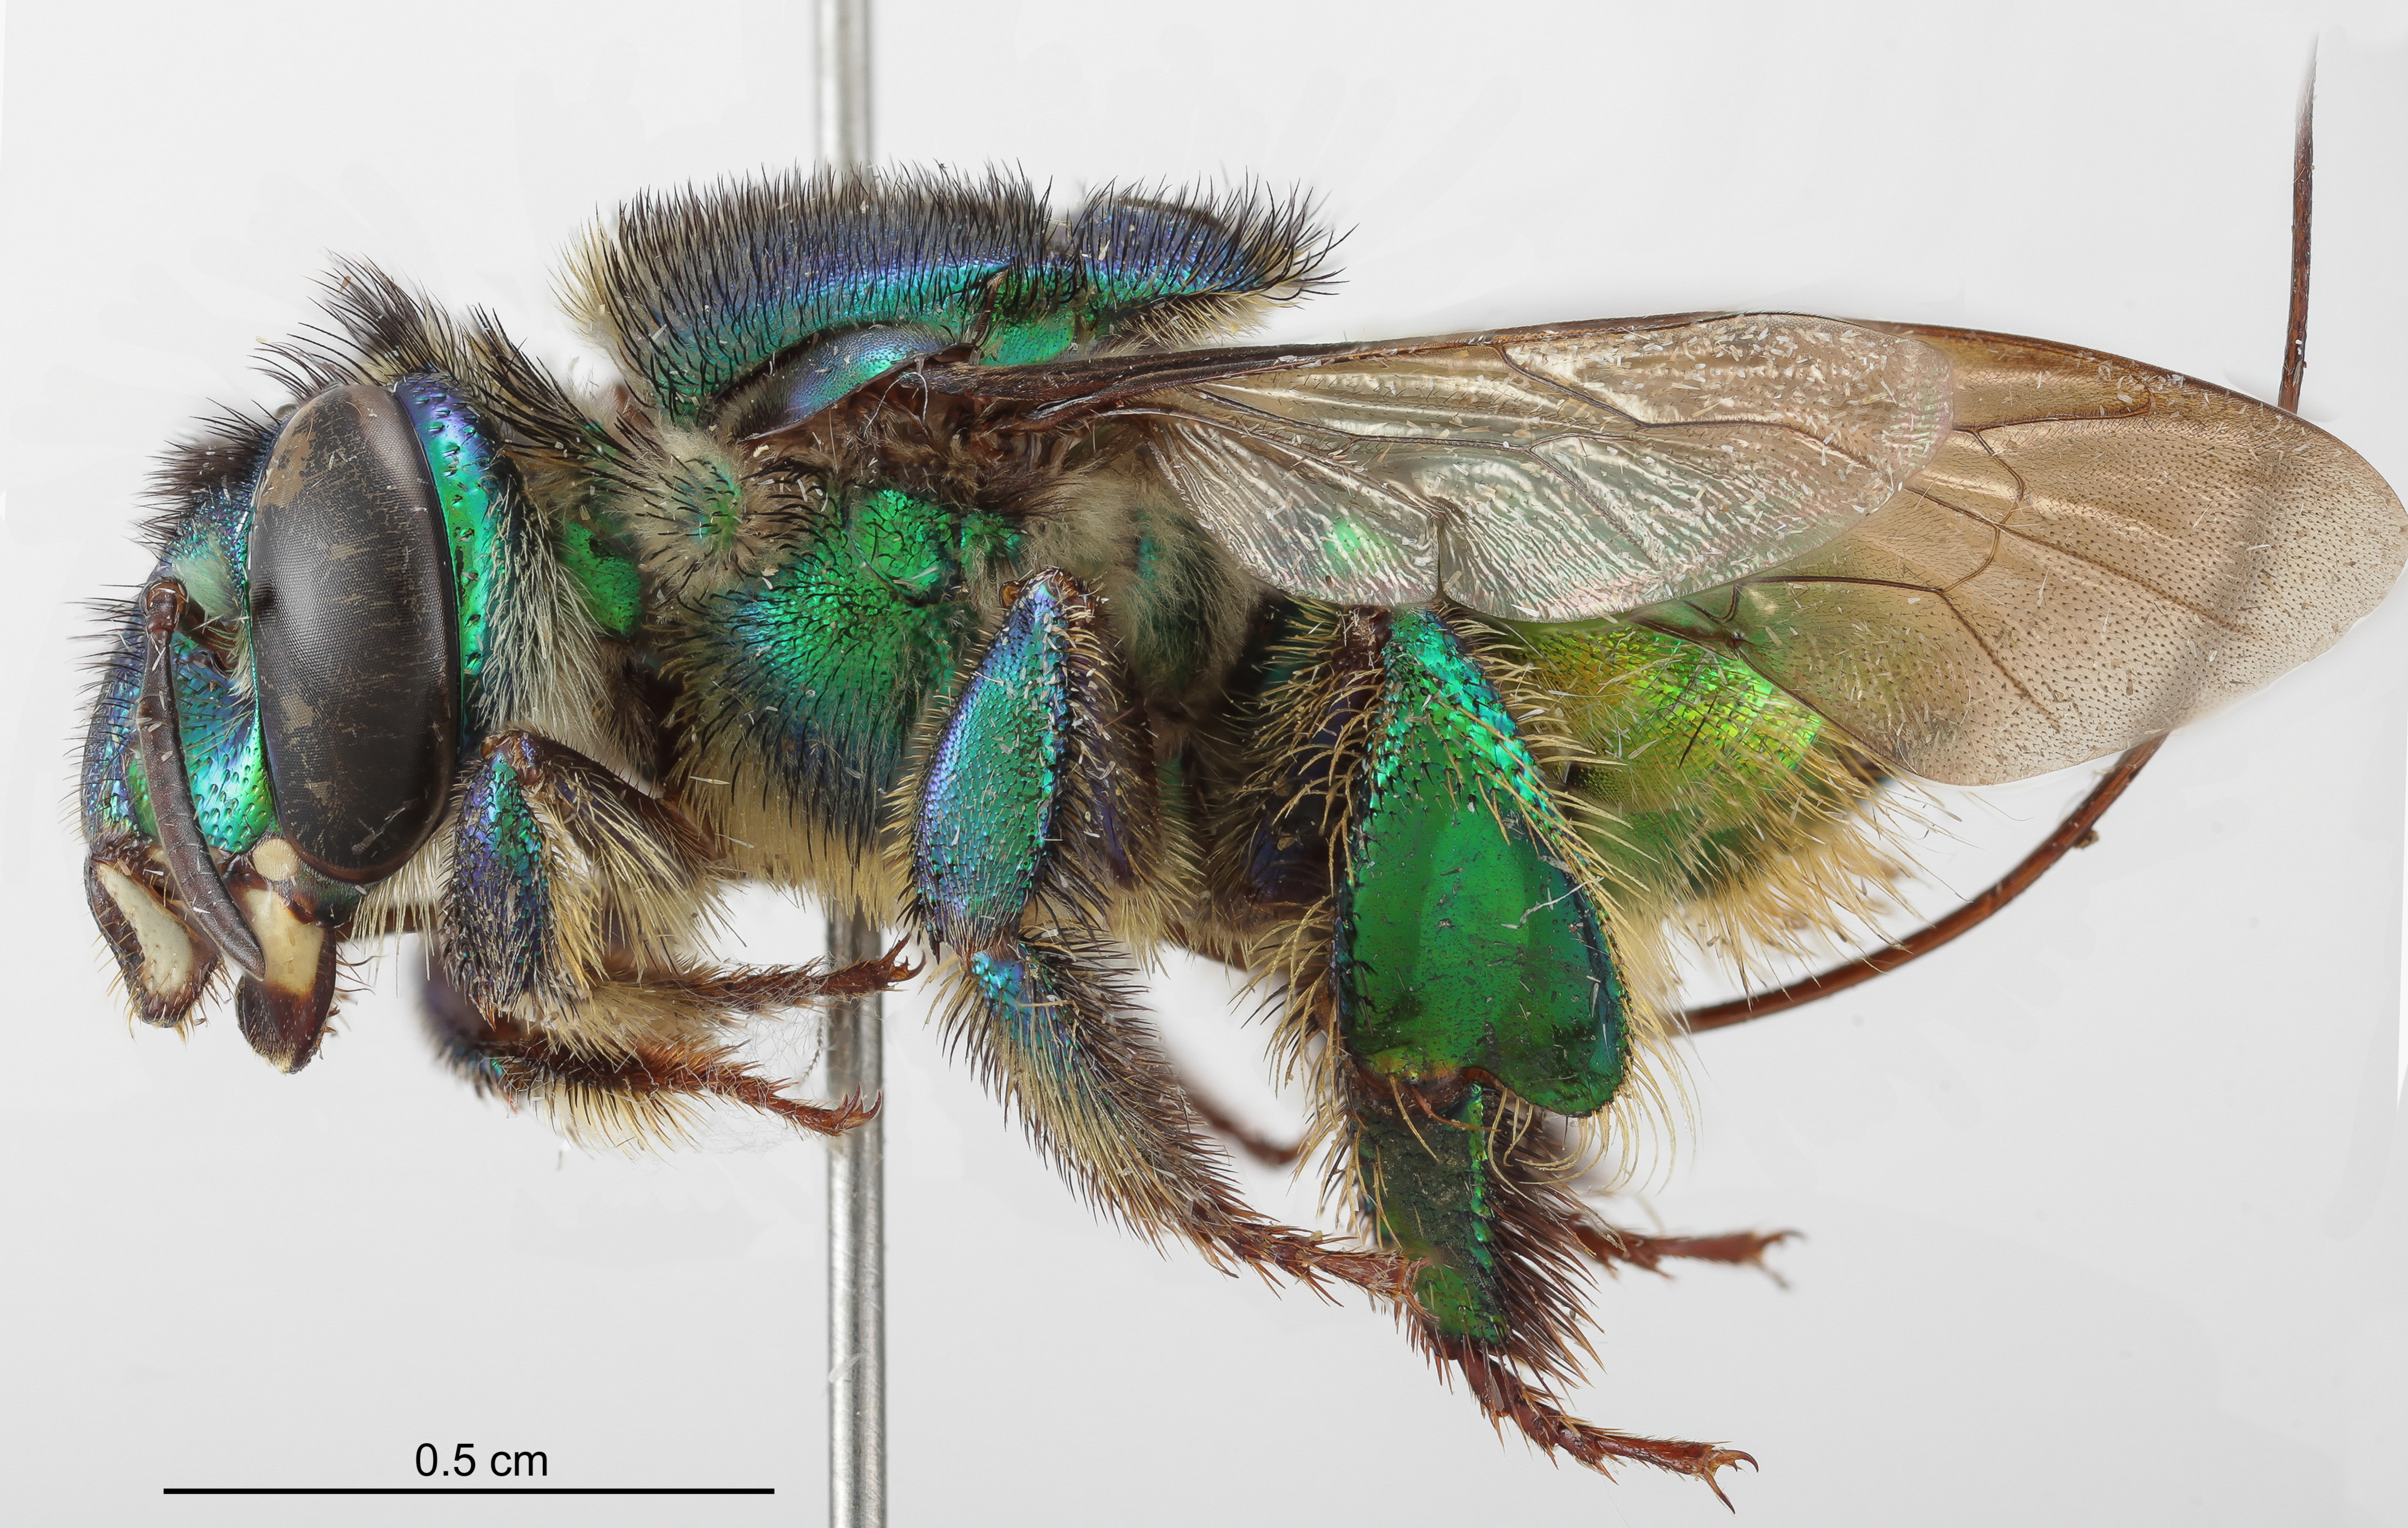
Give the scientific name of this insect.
Euglossa piliventris
